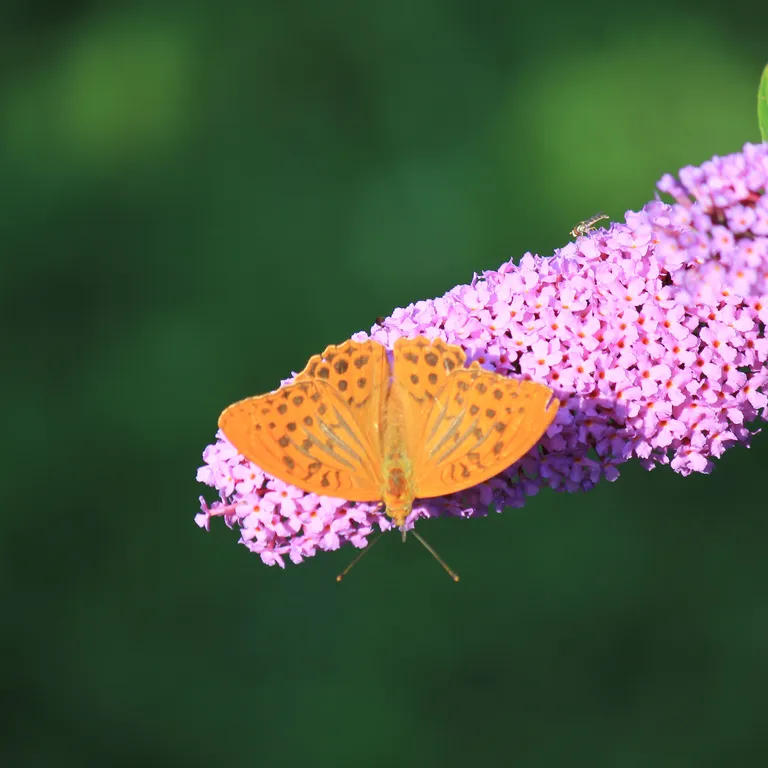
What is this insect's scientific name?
Argynnis paphia
